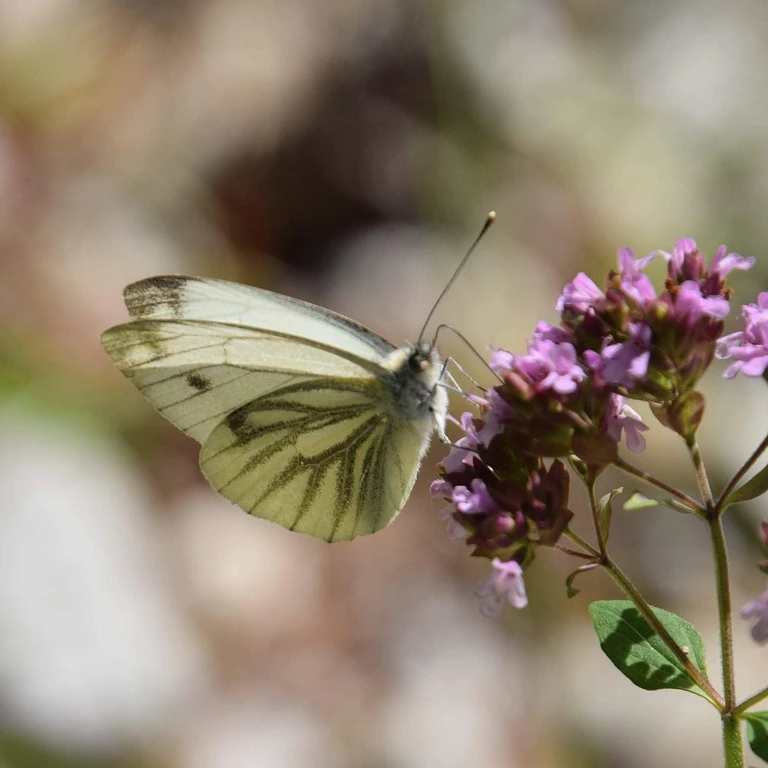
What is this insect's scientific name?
Pieris napi
